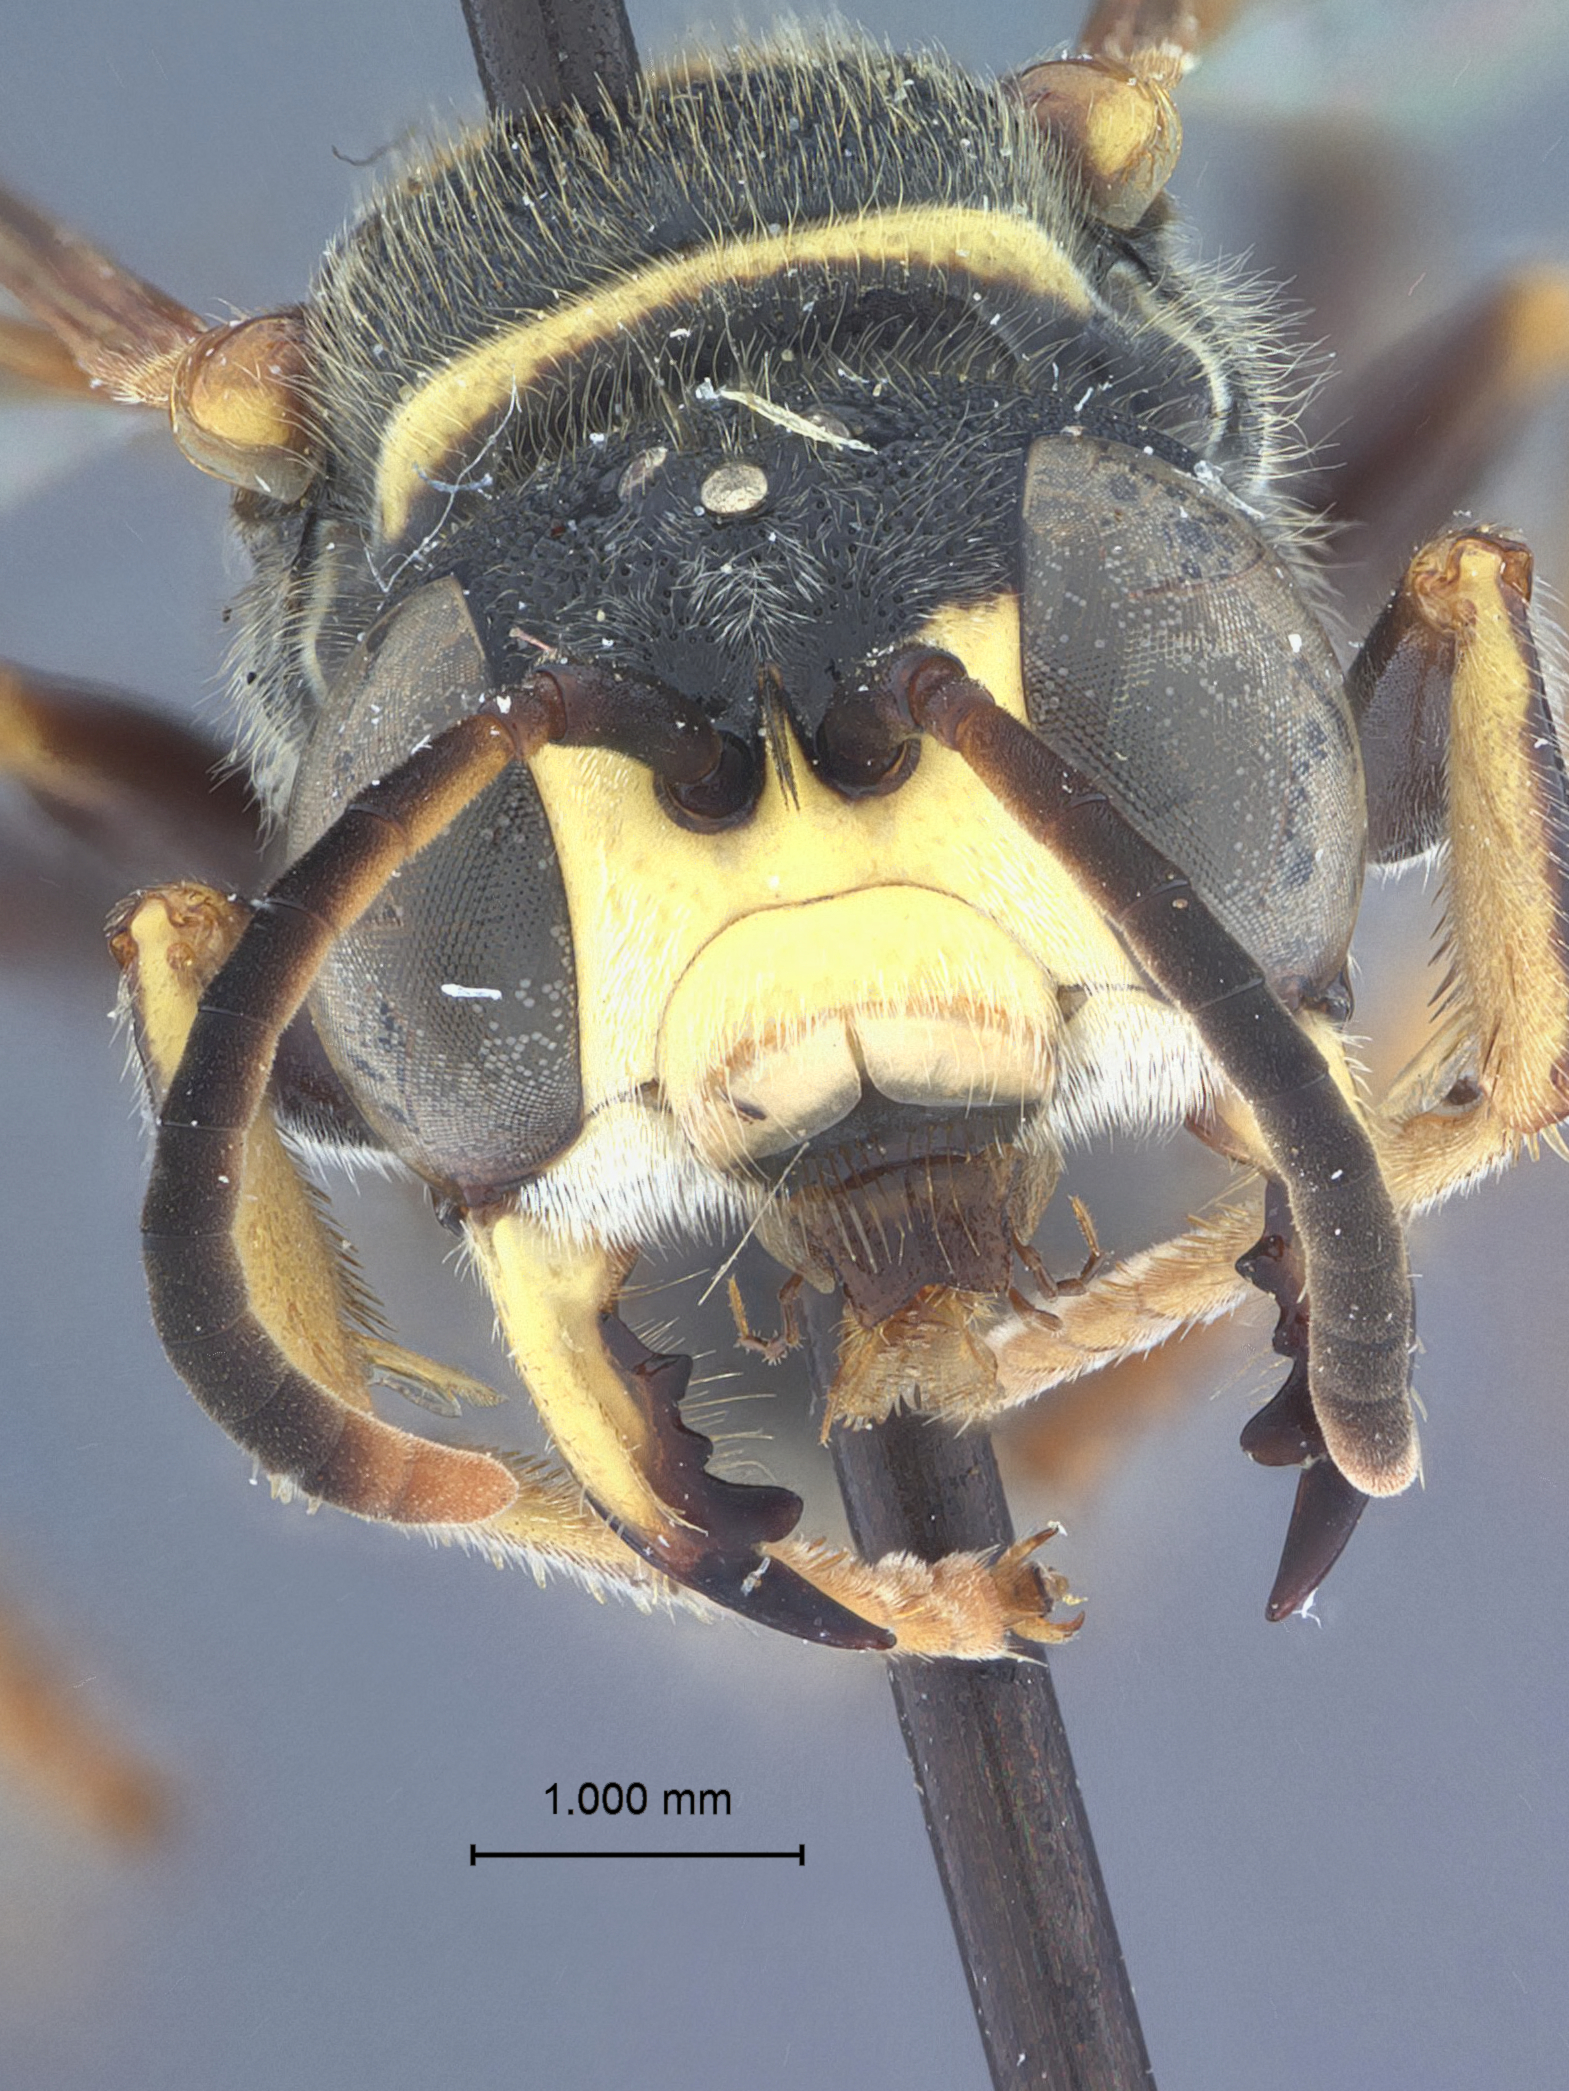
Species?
Cerceris irwini
